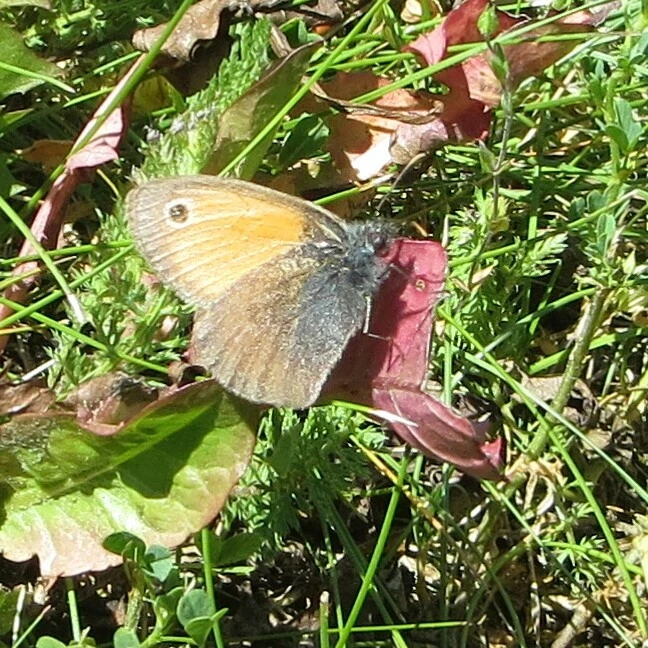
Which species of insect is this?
Coenonympha pamphilus
